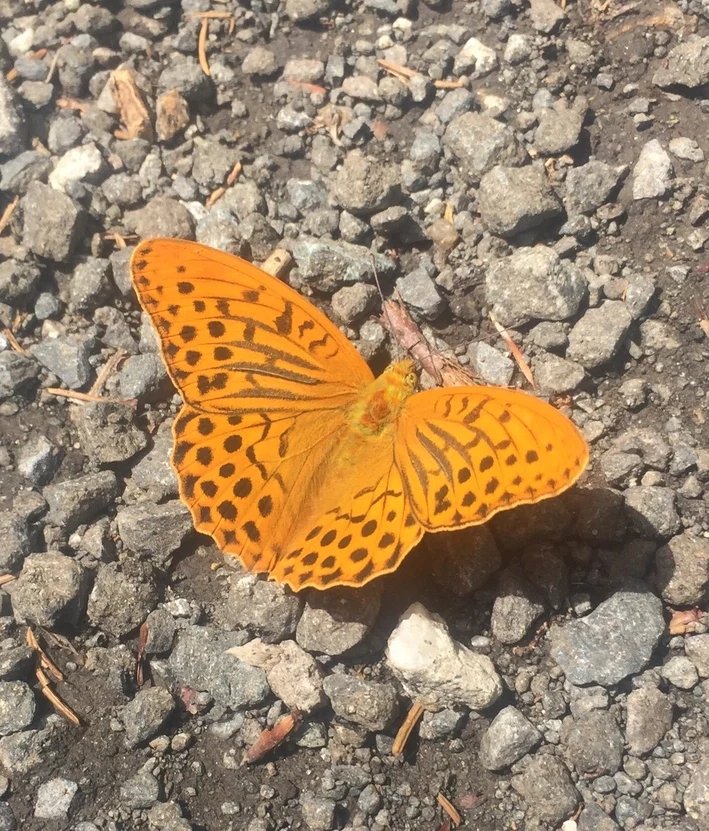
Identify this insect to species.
Argynnis paphia
